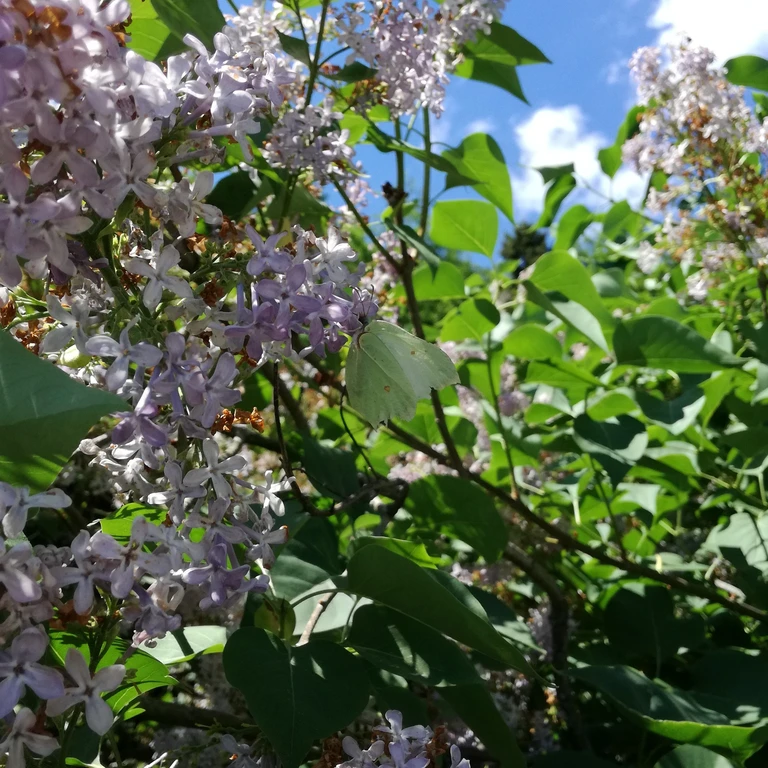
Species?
Gonepteryx rhamni
